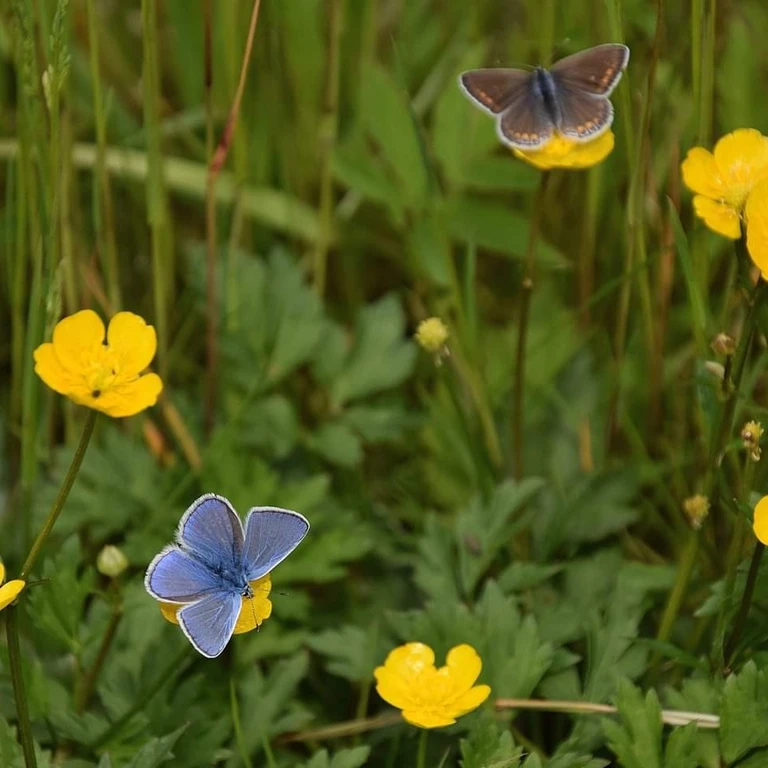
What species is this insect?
Polyommatus icarus
